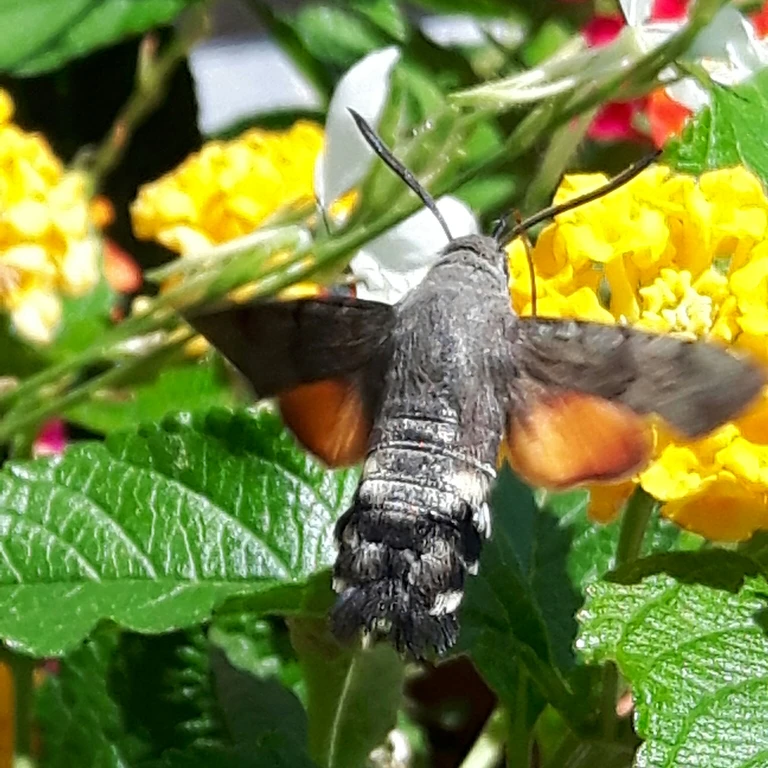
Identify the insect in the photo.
Macroglossum stellatarum
